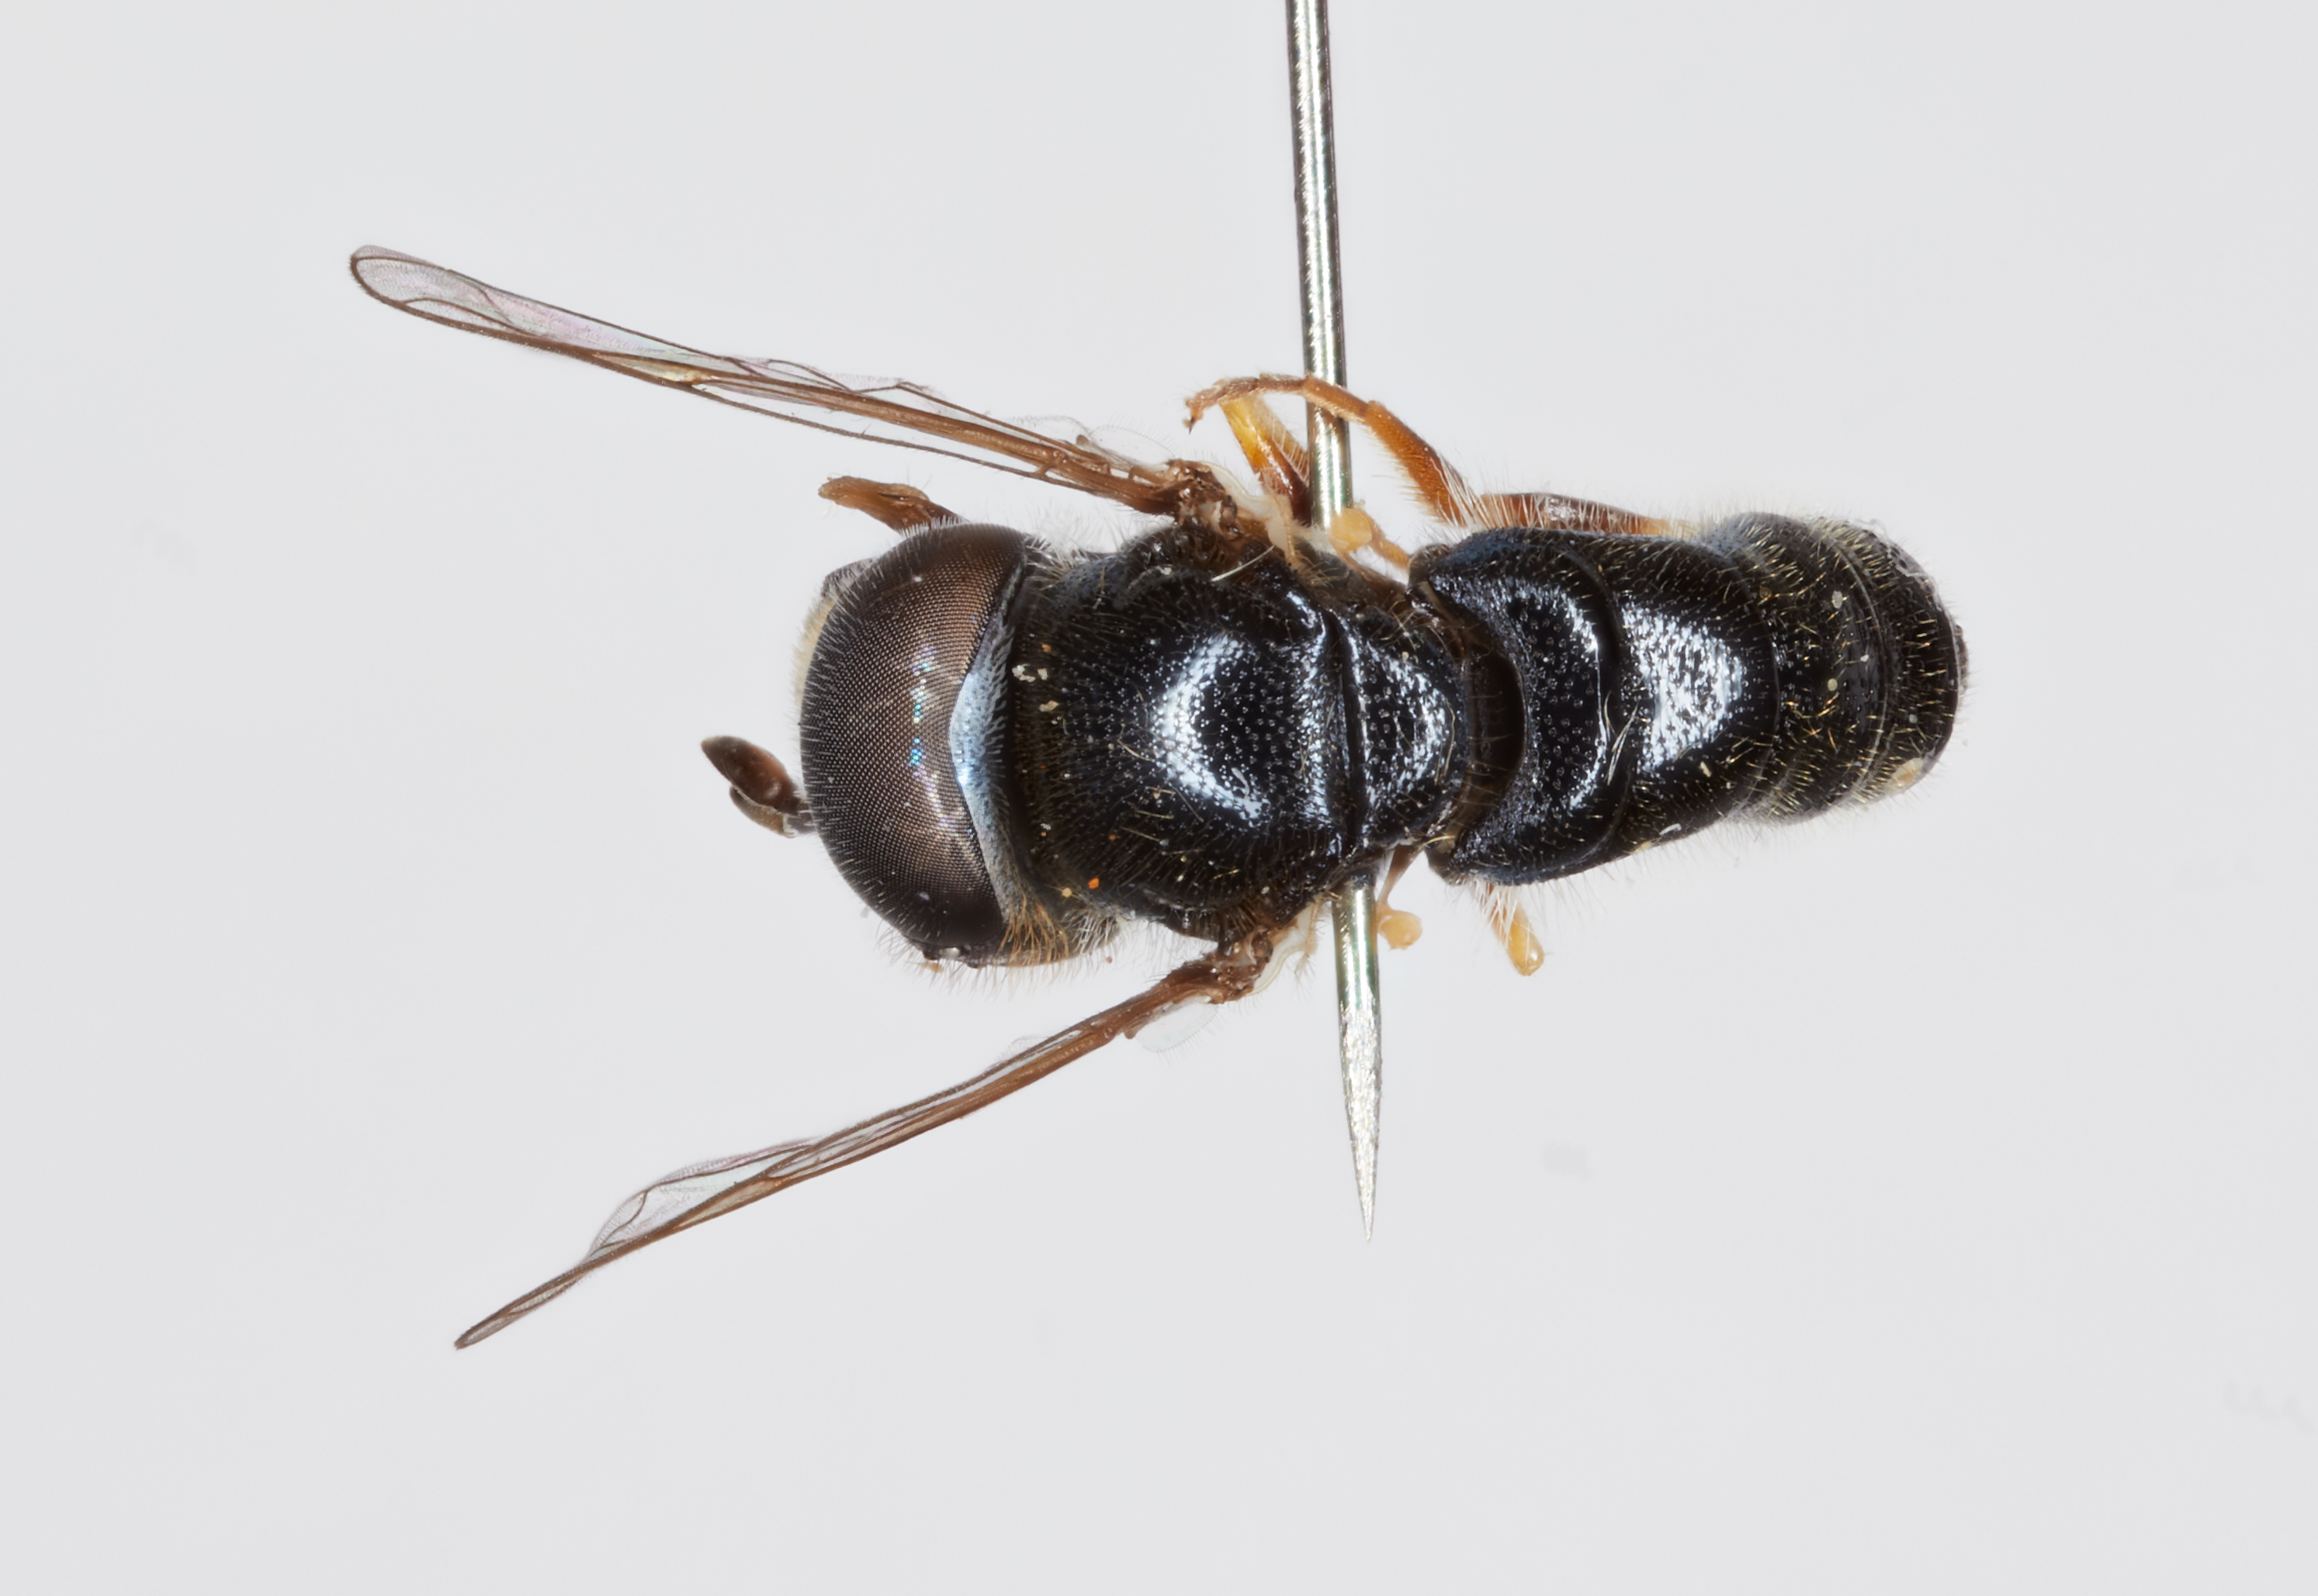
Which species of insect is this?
Paragus tsimbazazensis
